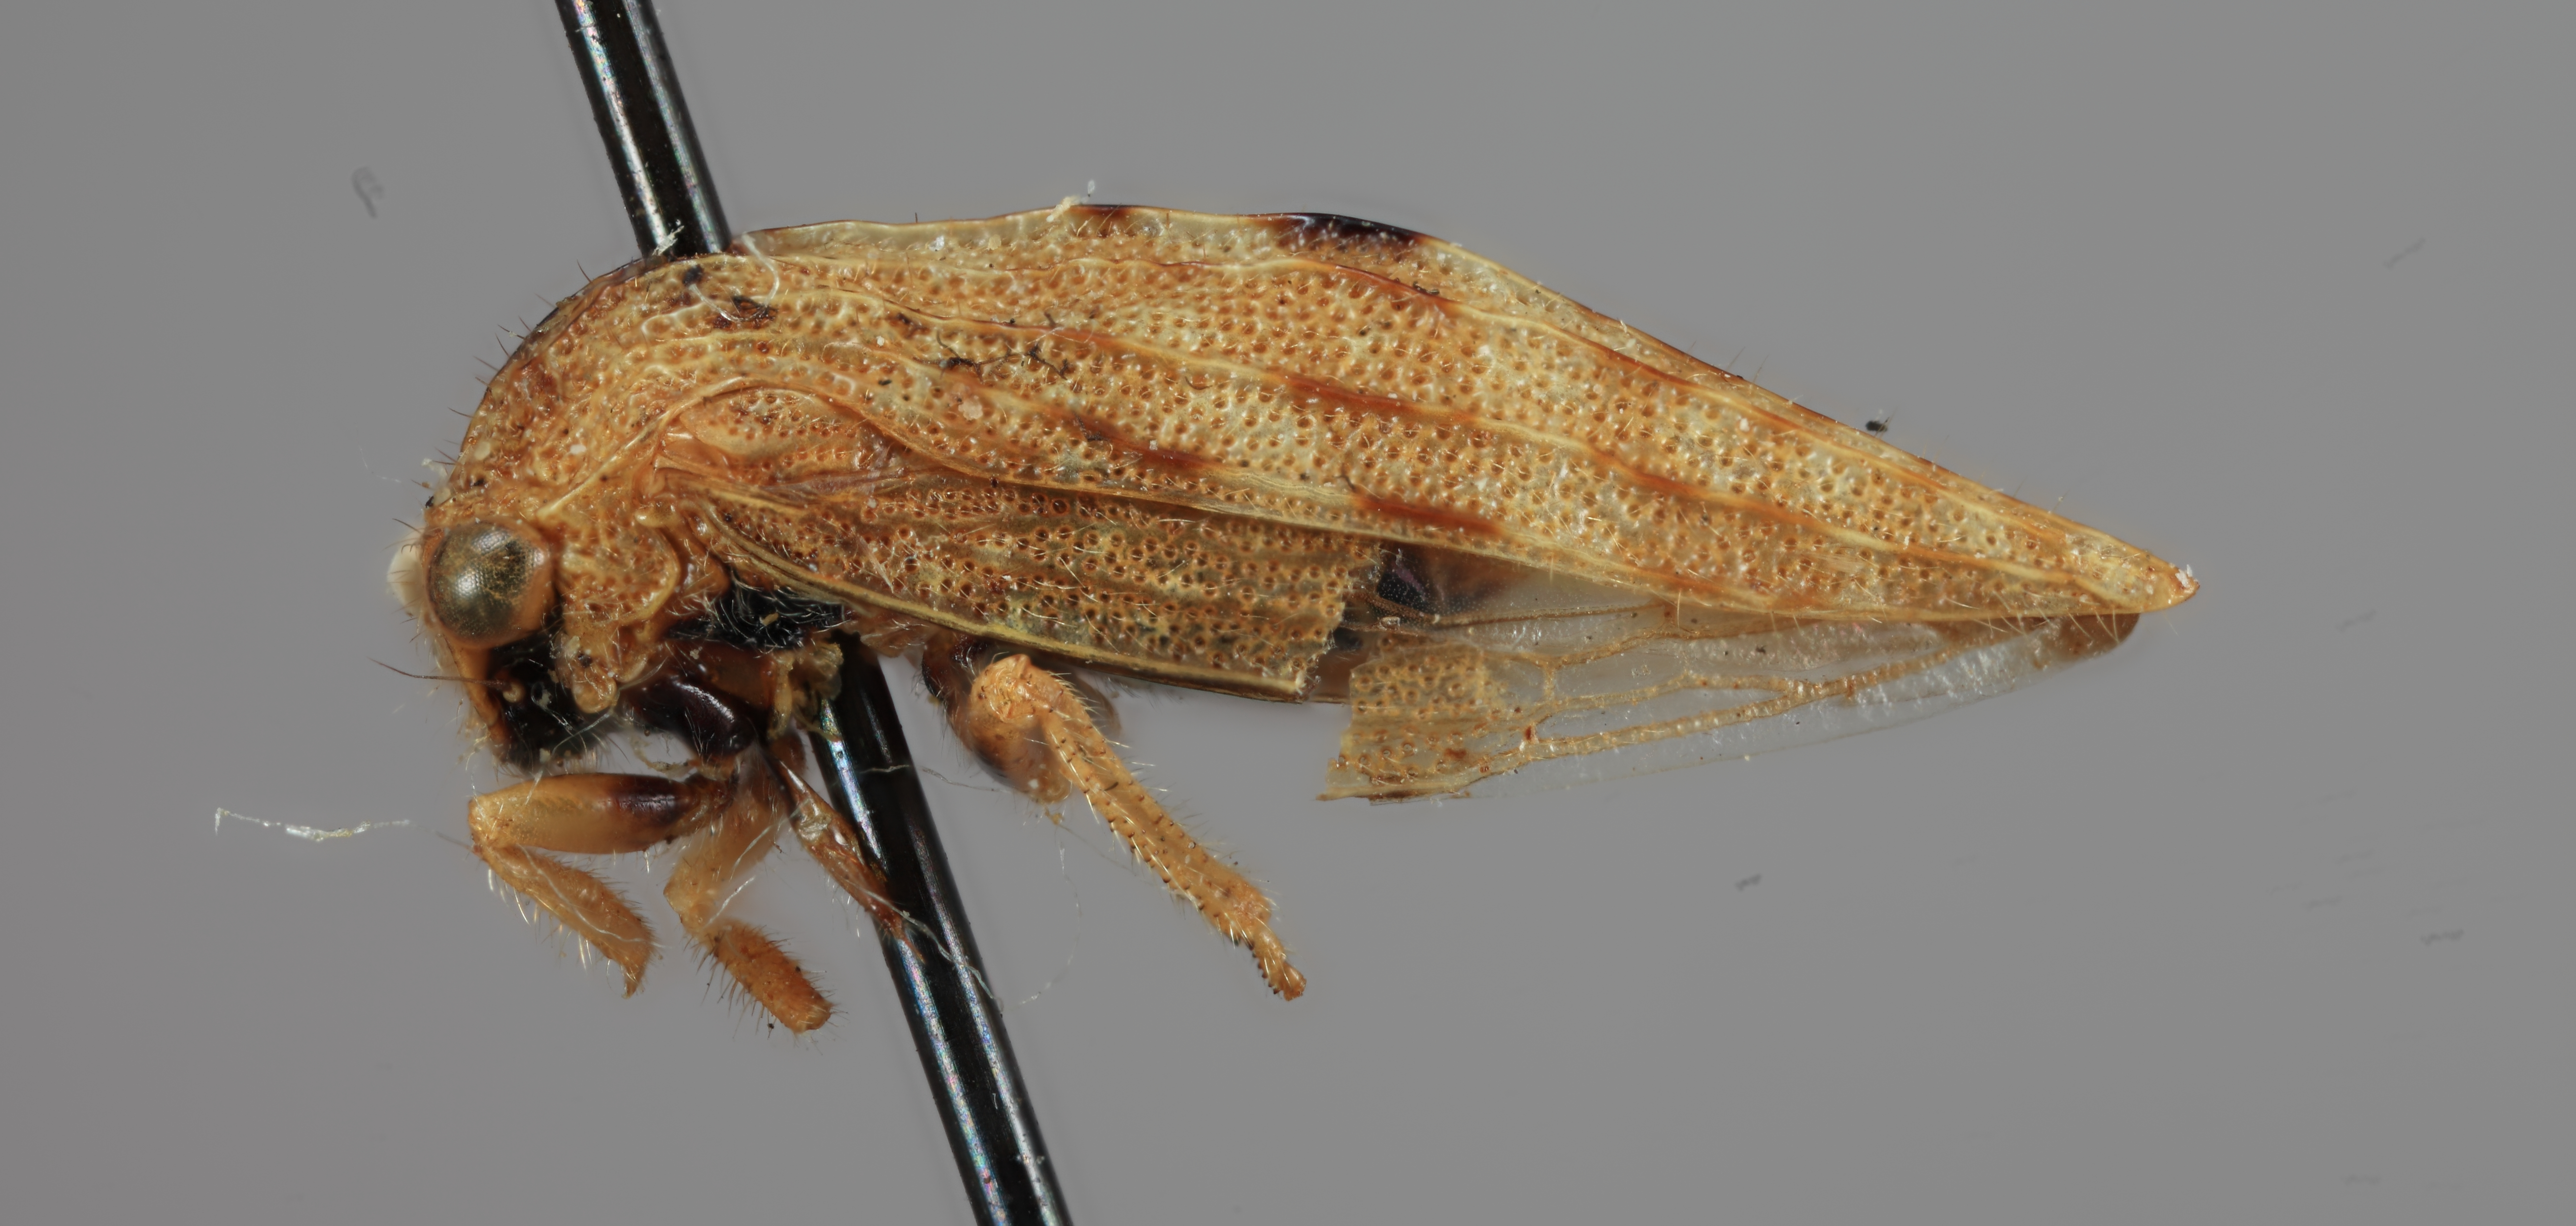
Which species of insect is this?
Maturna lloydi
